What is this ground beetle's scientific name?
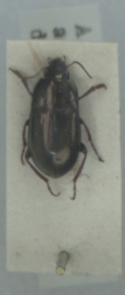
Amara aenea
